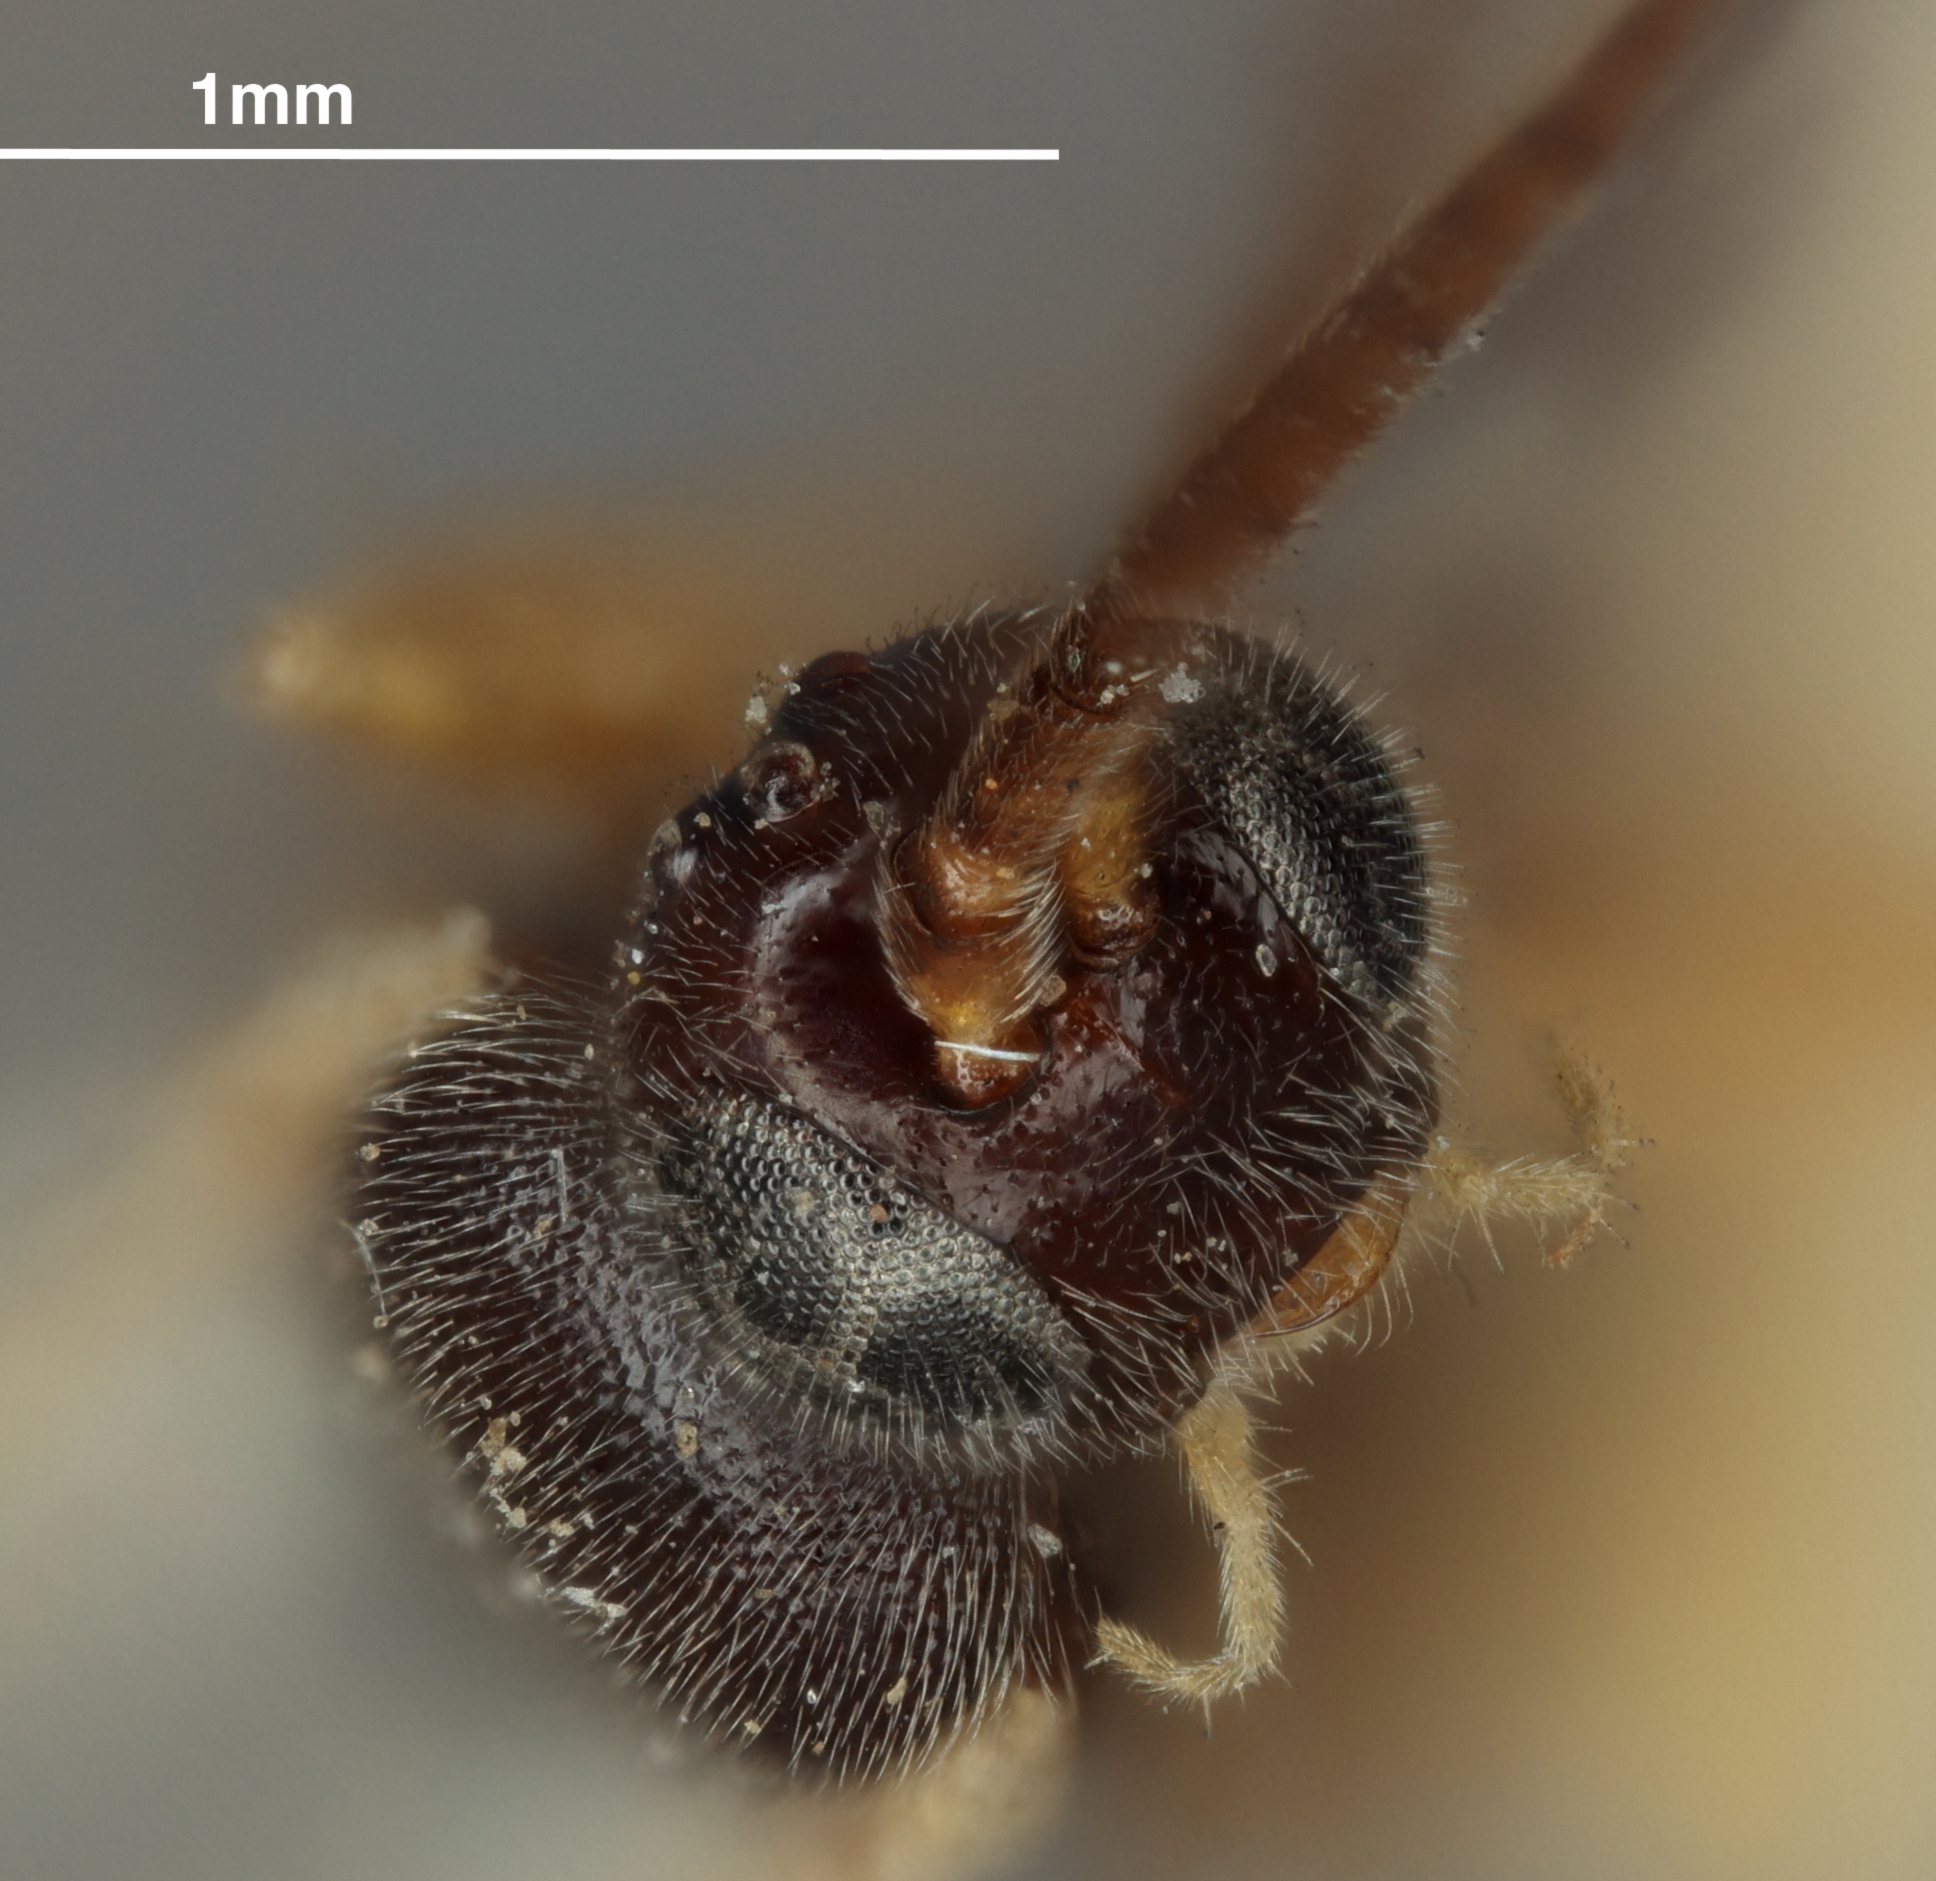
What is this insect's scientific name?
Apanteles smerinthi
